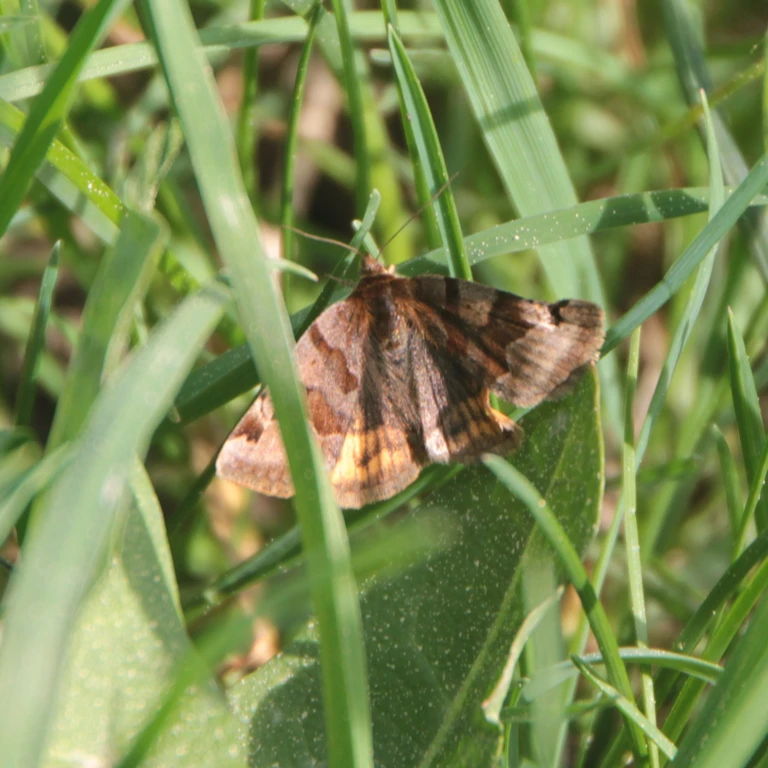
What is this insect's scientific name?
Euclidia glyphica
